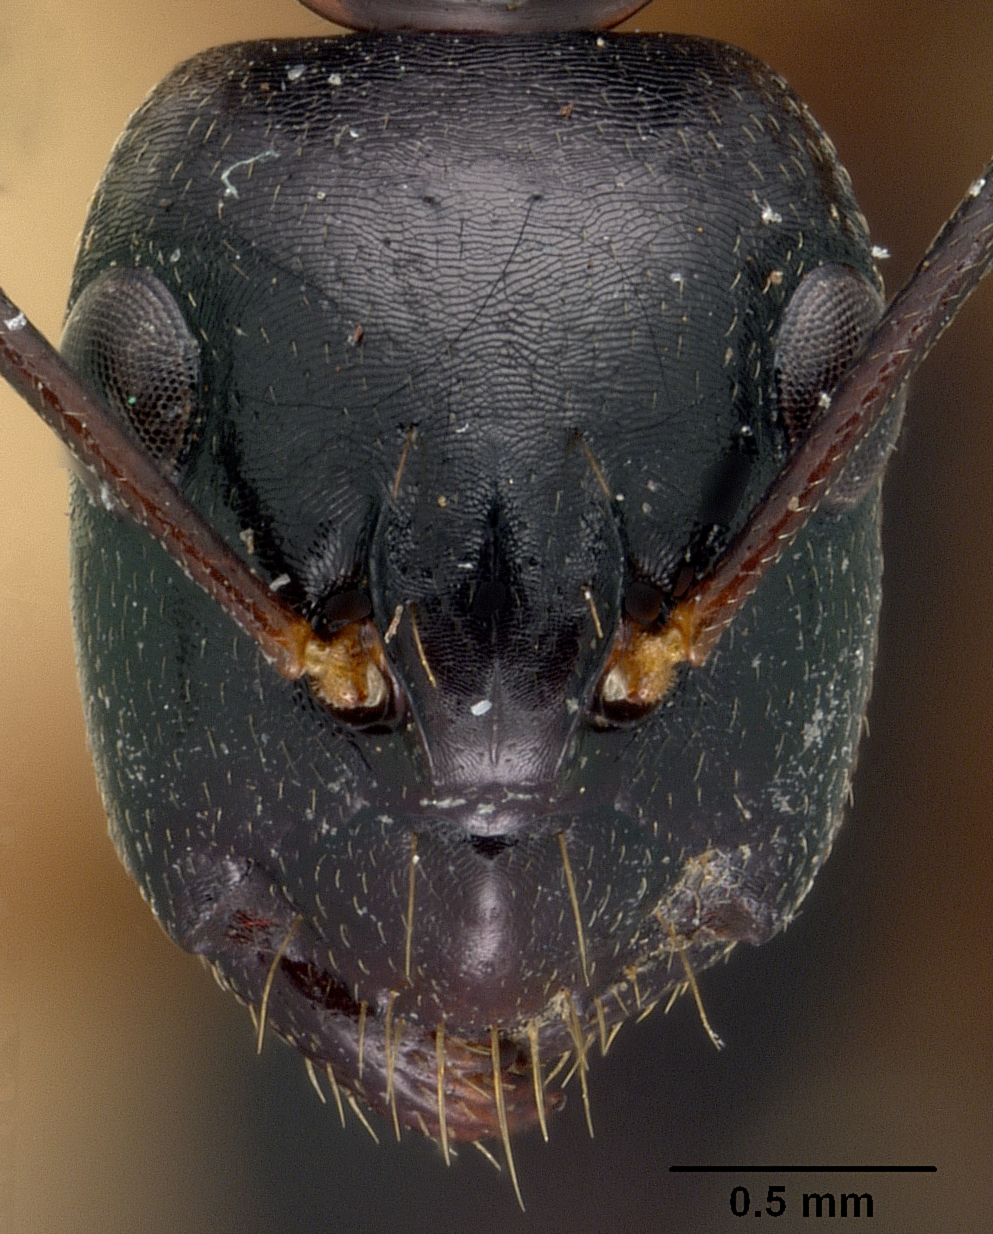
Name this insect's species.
Camponotus tumidus
